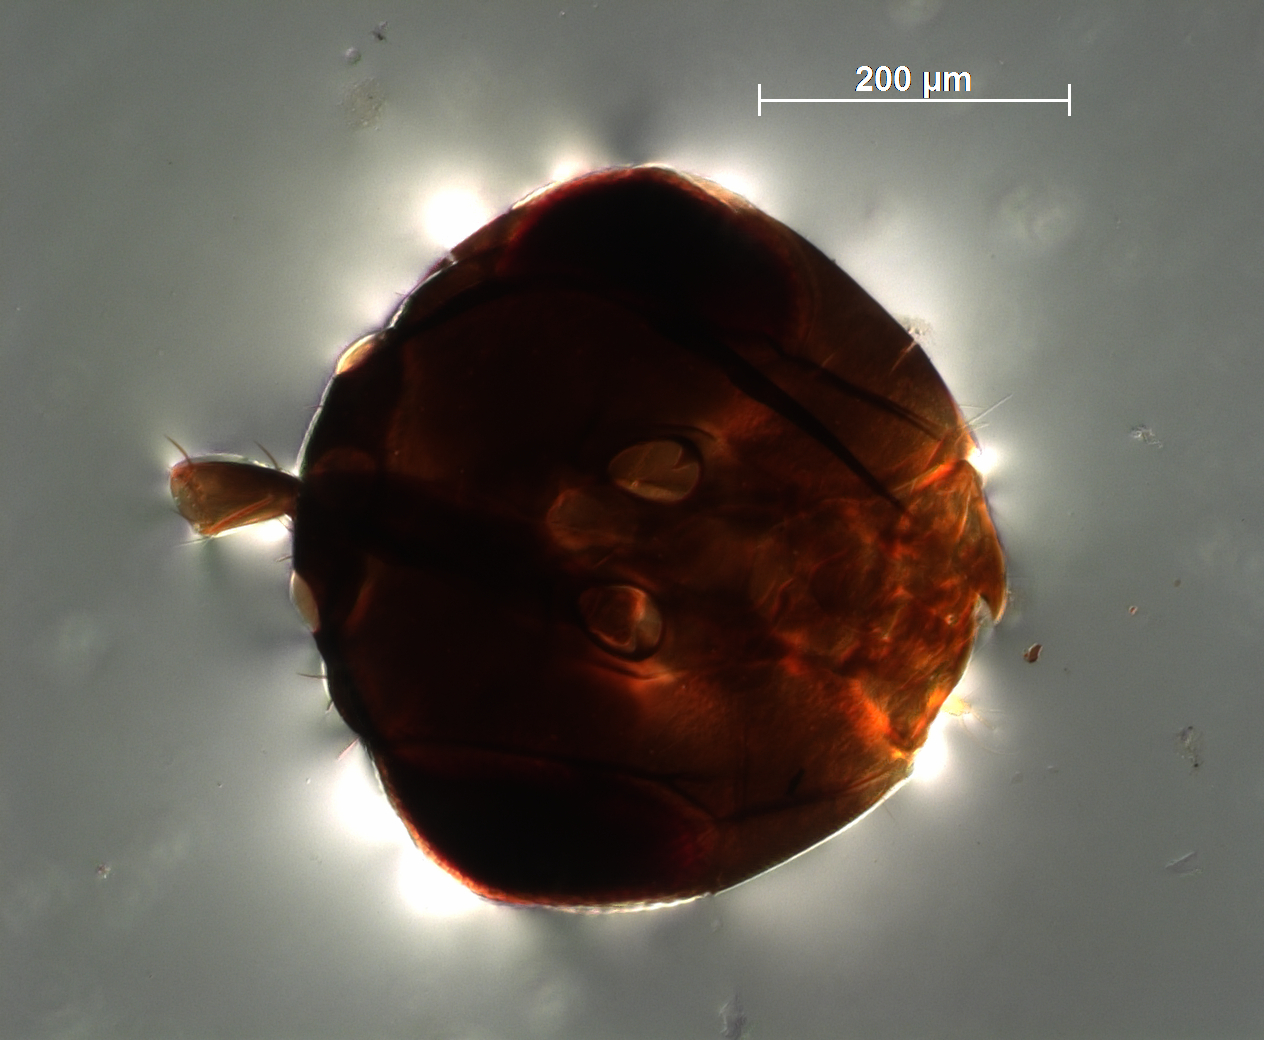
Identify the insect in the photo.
Tetrastichus kumaonensis
